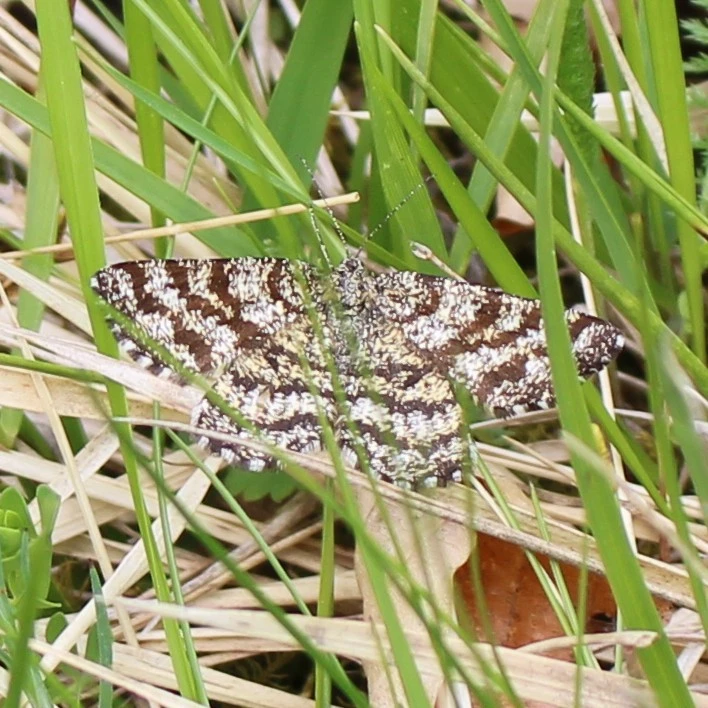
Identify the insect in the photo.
Ematurga atomaria
